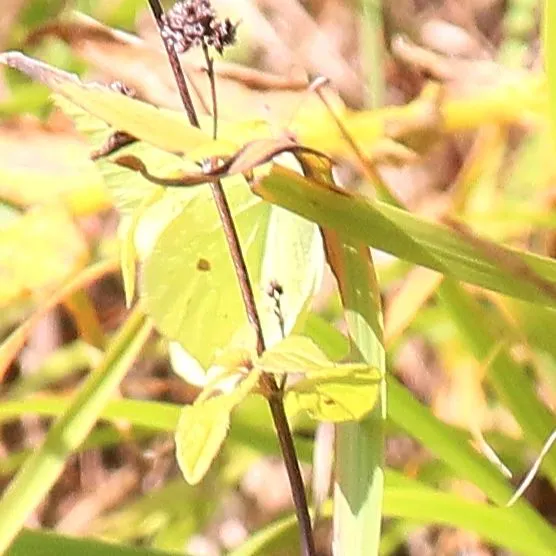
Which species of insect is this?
Gonepteryx rhamni
